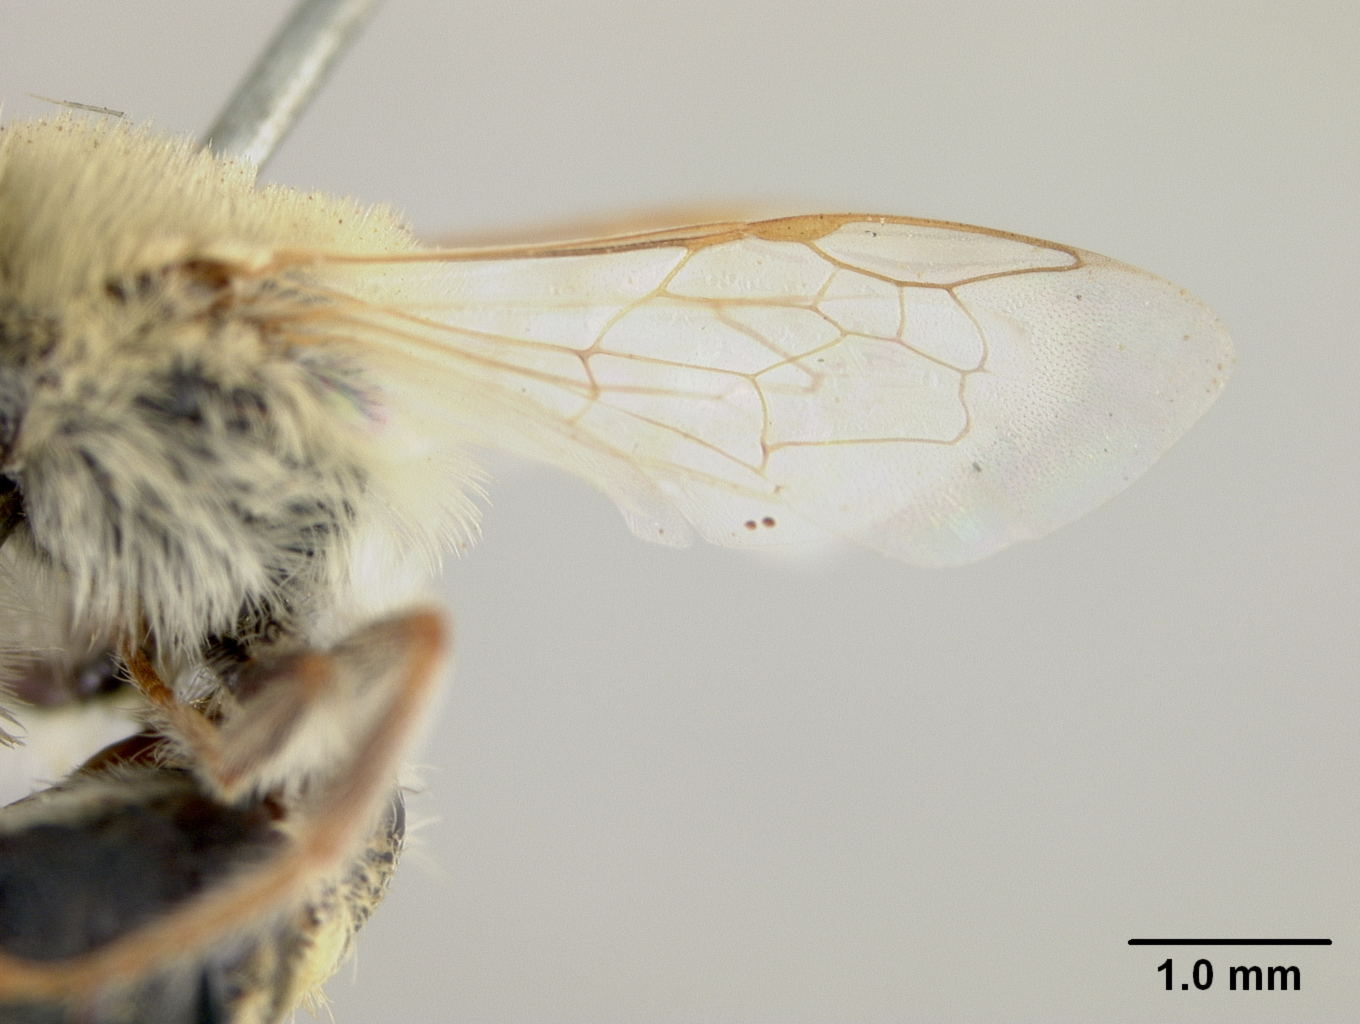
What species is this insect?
Colletes crucis
